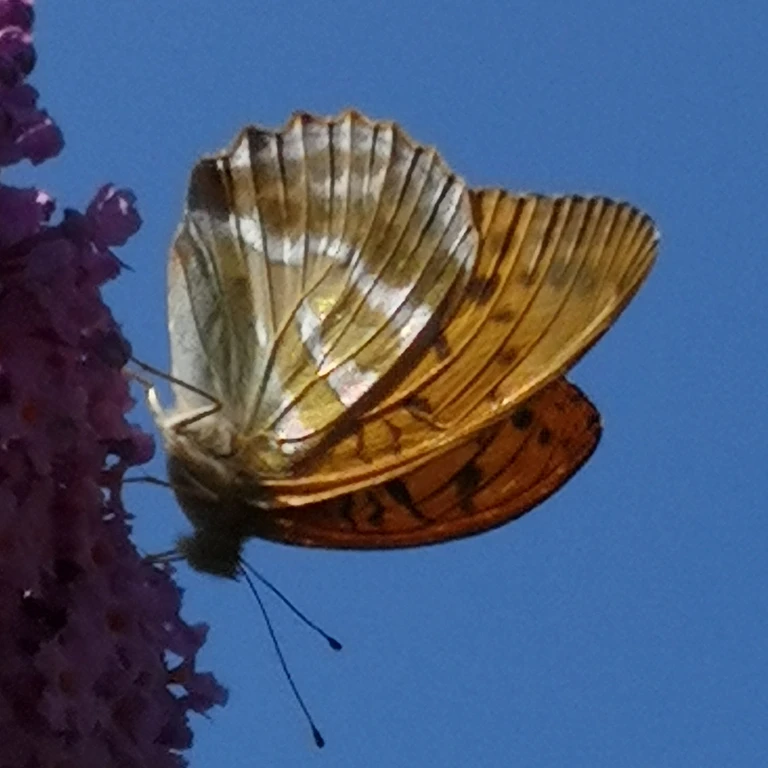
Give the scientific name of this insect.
Argynnis paphia
